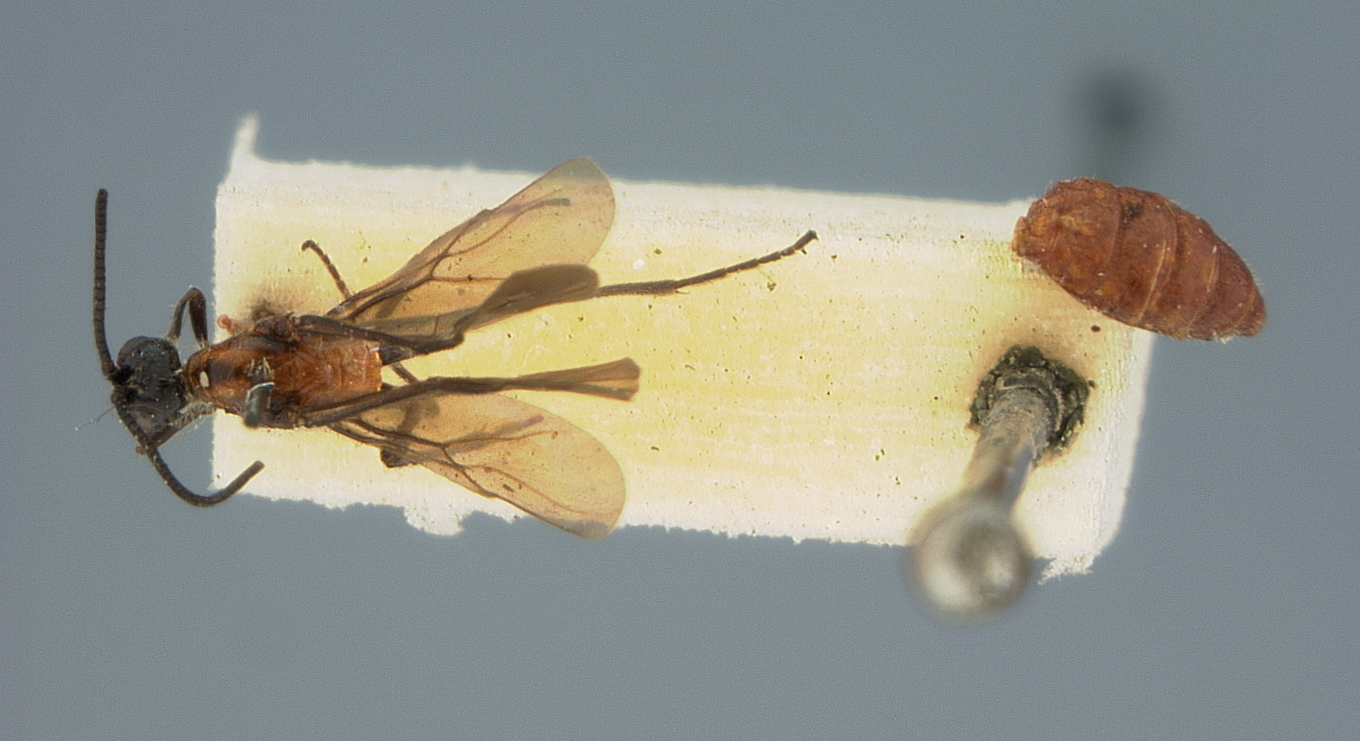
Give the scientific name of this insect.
Bracon koebelei
